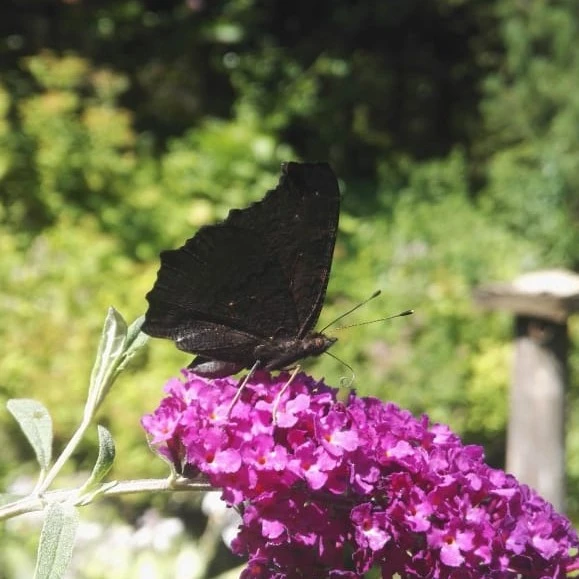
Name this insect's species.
Aglais io
